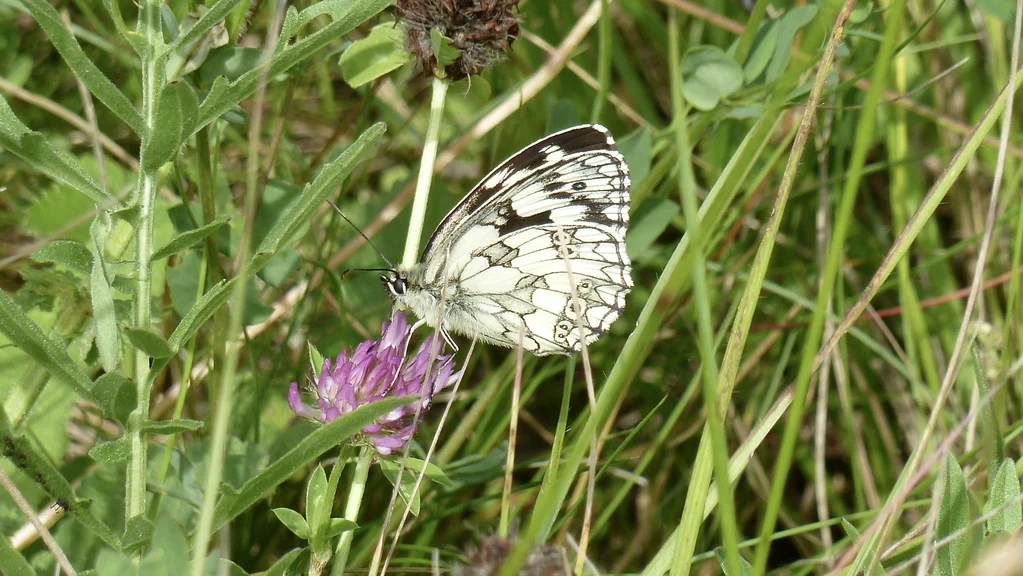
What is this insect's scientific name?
Melanargia galathea
